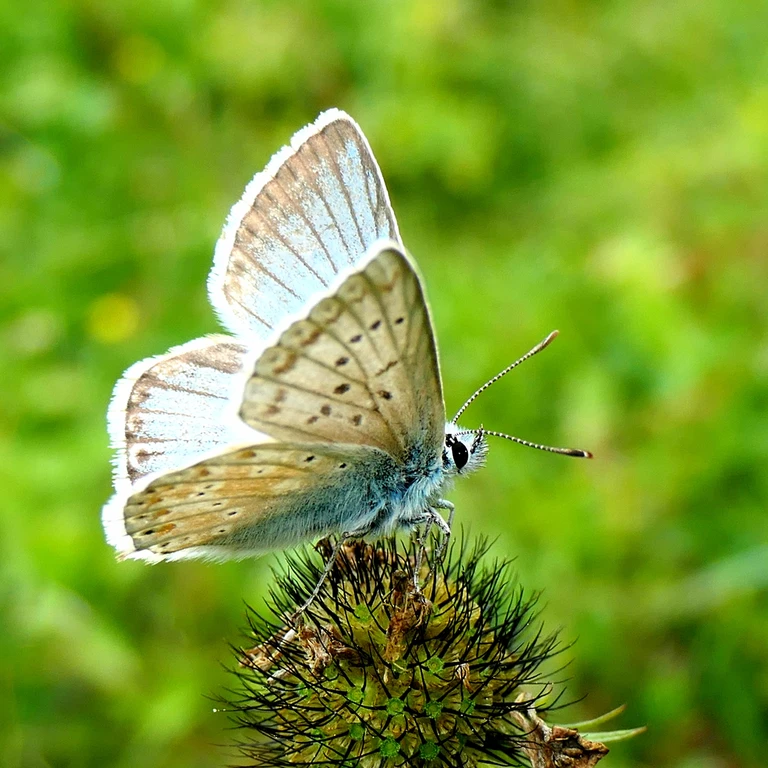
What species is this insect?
Lysandra coridon
